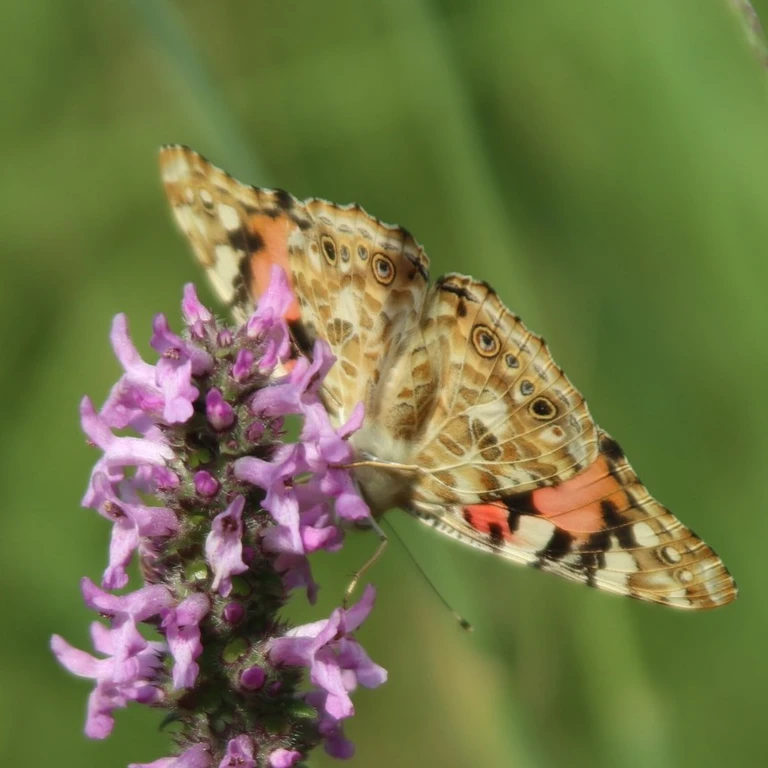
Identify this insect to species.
Vanessa cardui
